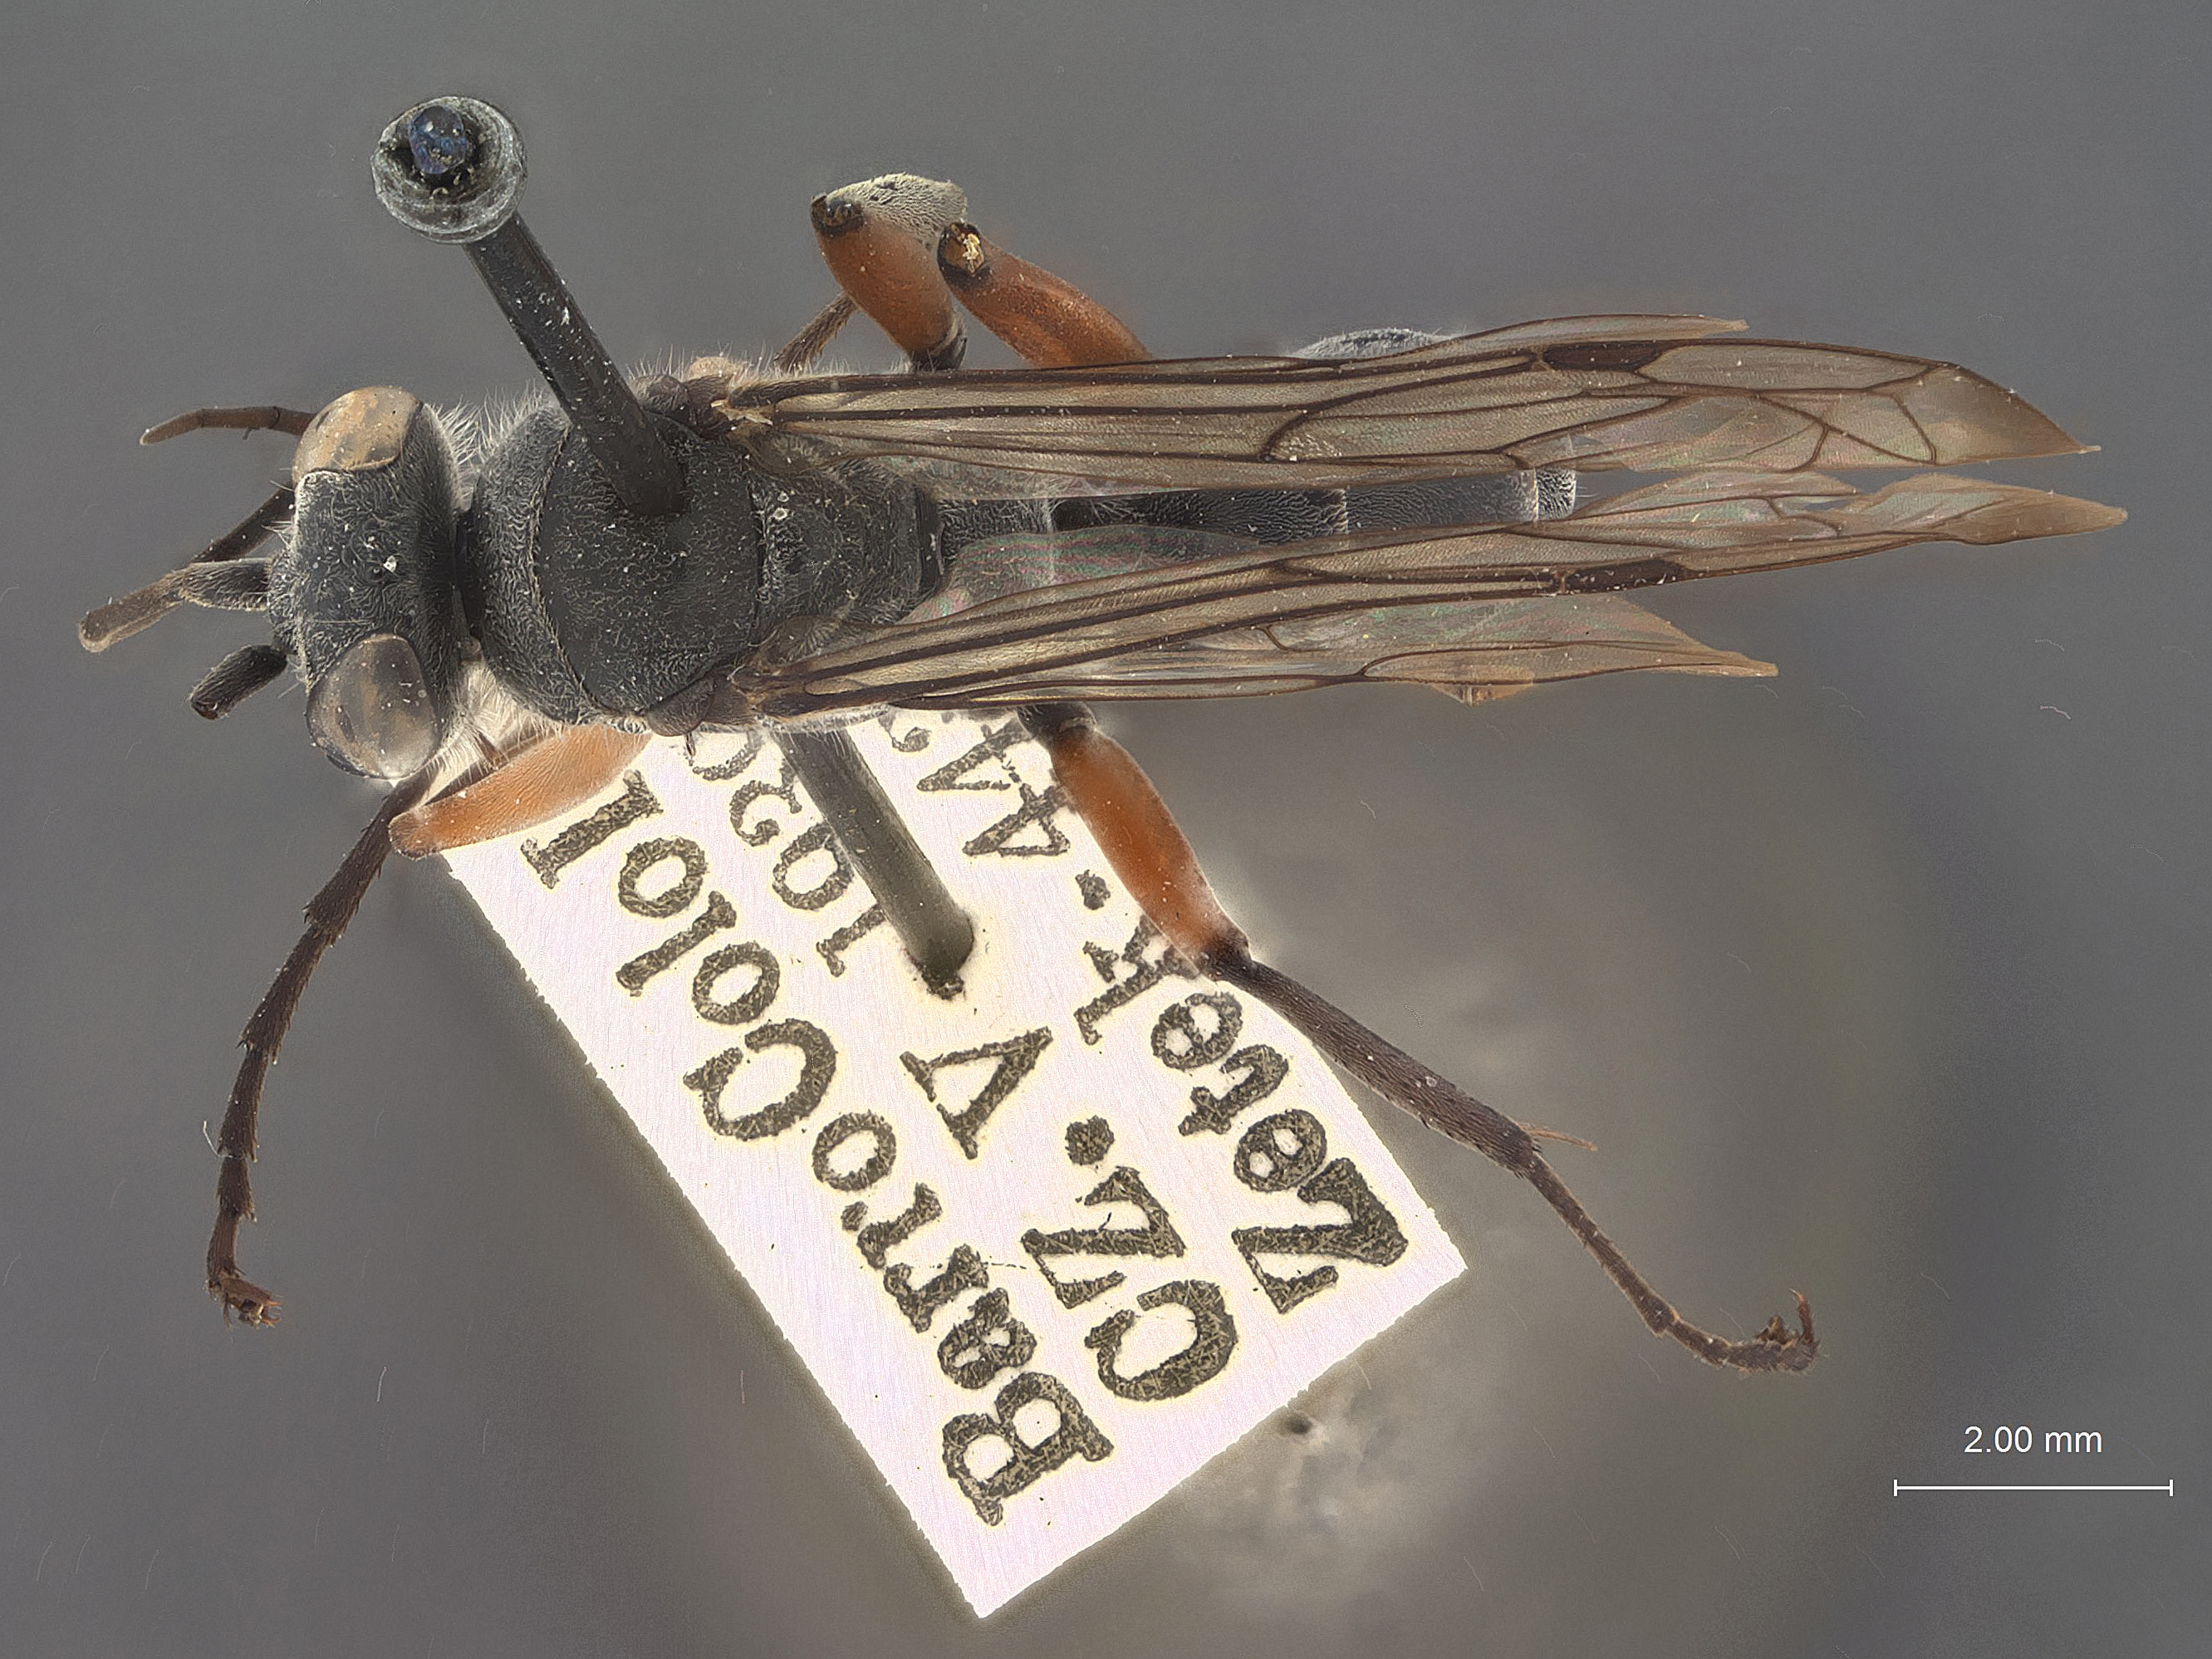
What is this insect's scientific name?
Auplopus femur-rubrus
